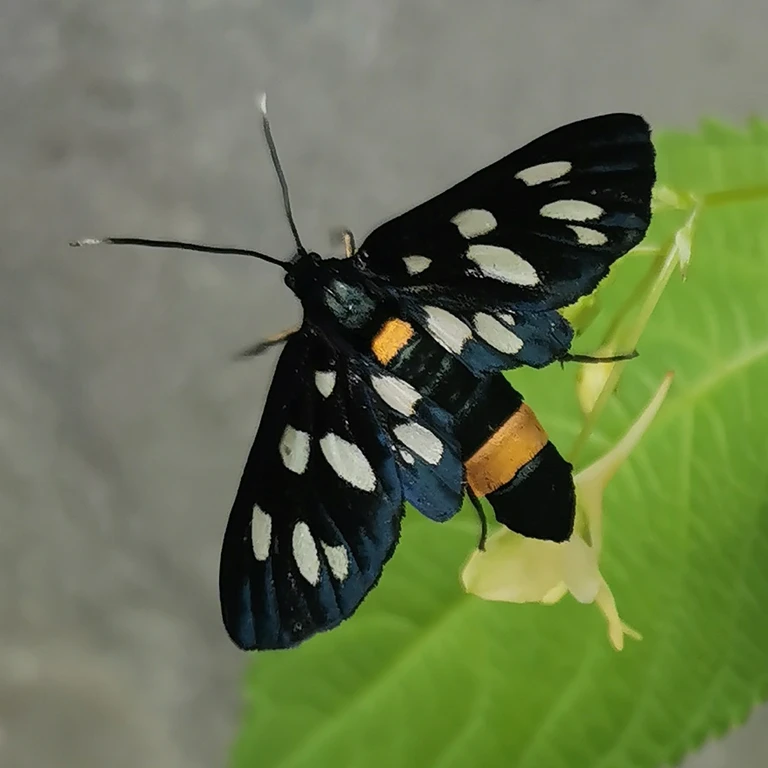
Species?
Amata phegea
